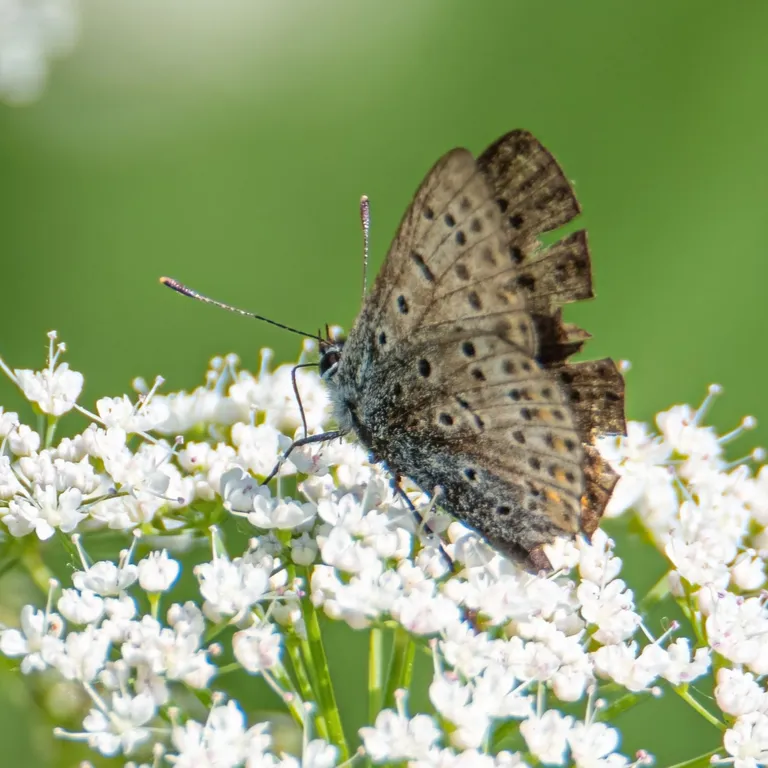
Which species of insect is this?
Lycaena tityrus (also Loweia tityrus)
